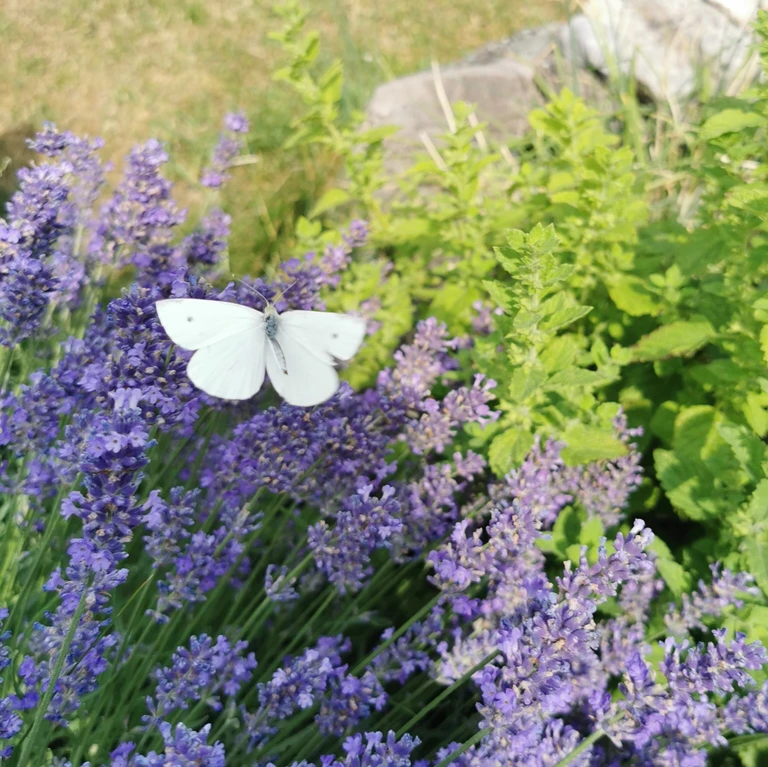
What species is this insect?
Pieris rapae
